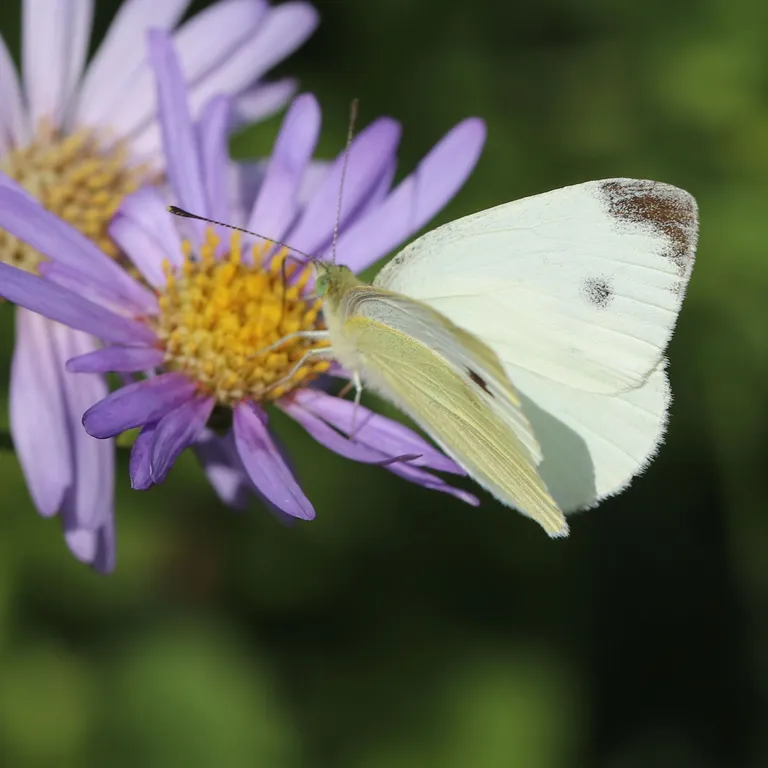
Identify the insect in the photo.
Pieris rapae
